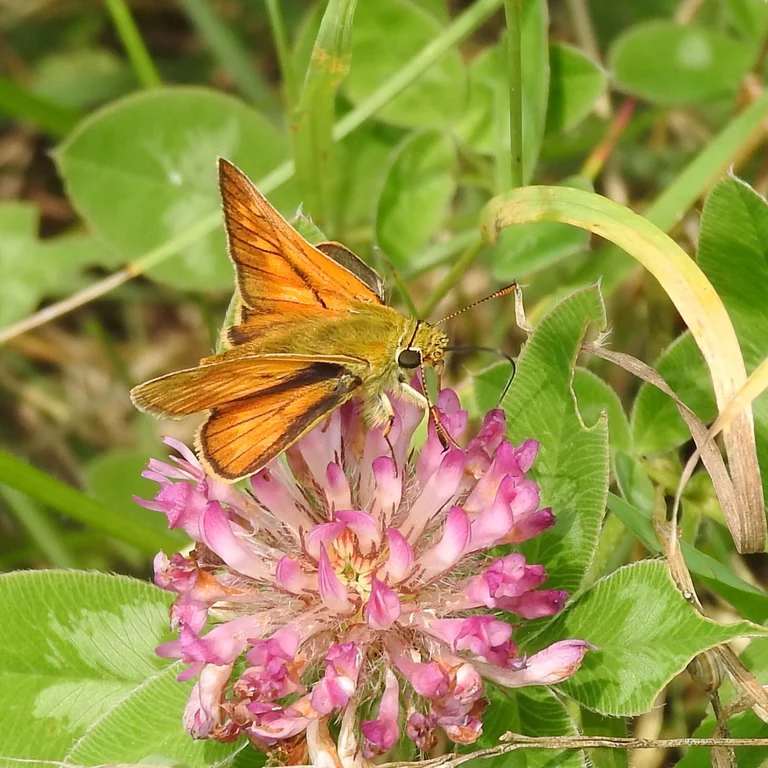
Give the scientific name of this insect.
Ochlodes sylvanus (also Ochlodes venata)
